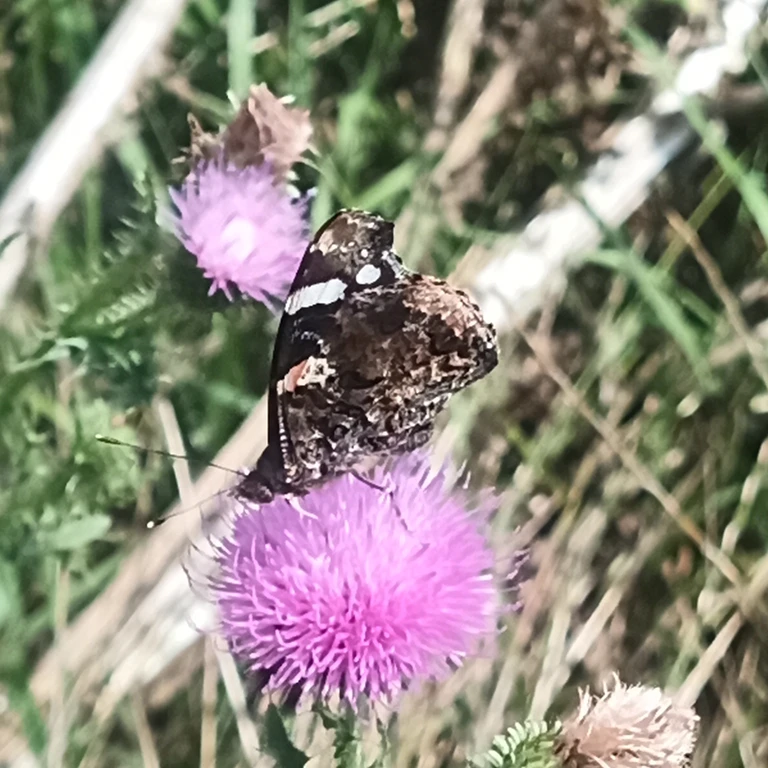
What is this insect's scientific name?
Vanessa atalanta
